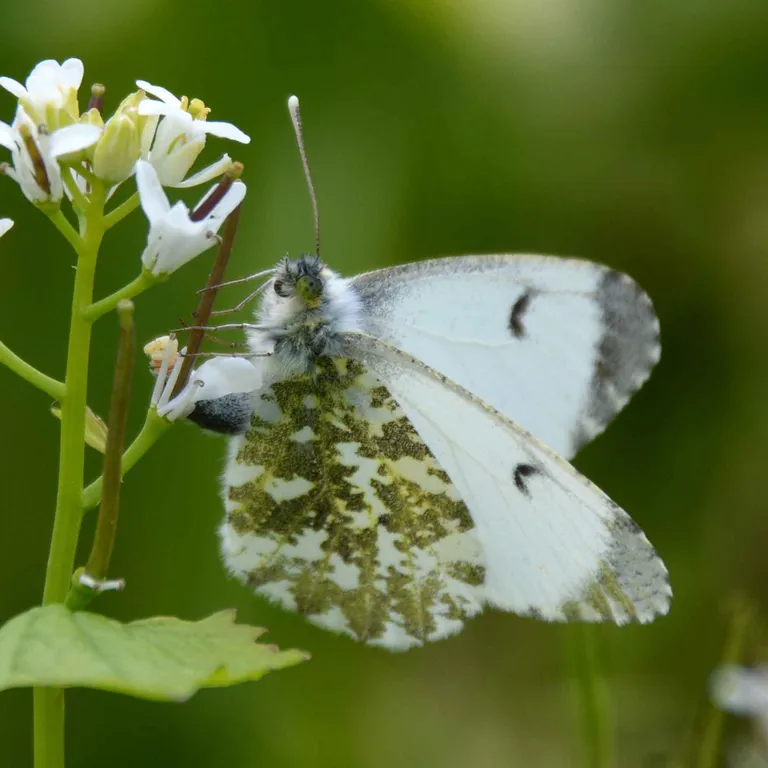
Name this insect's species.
Anthocharis cardamines
